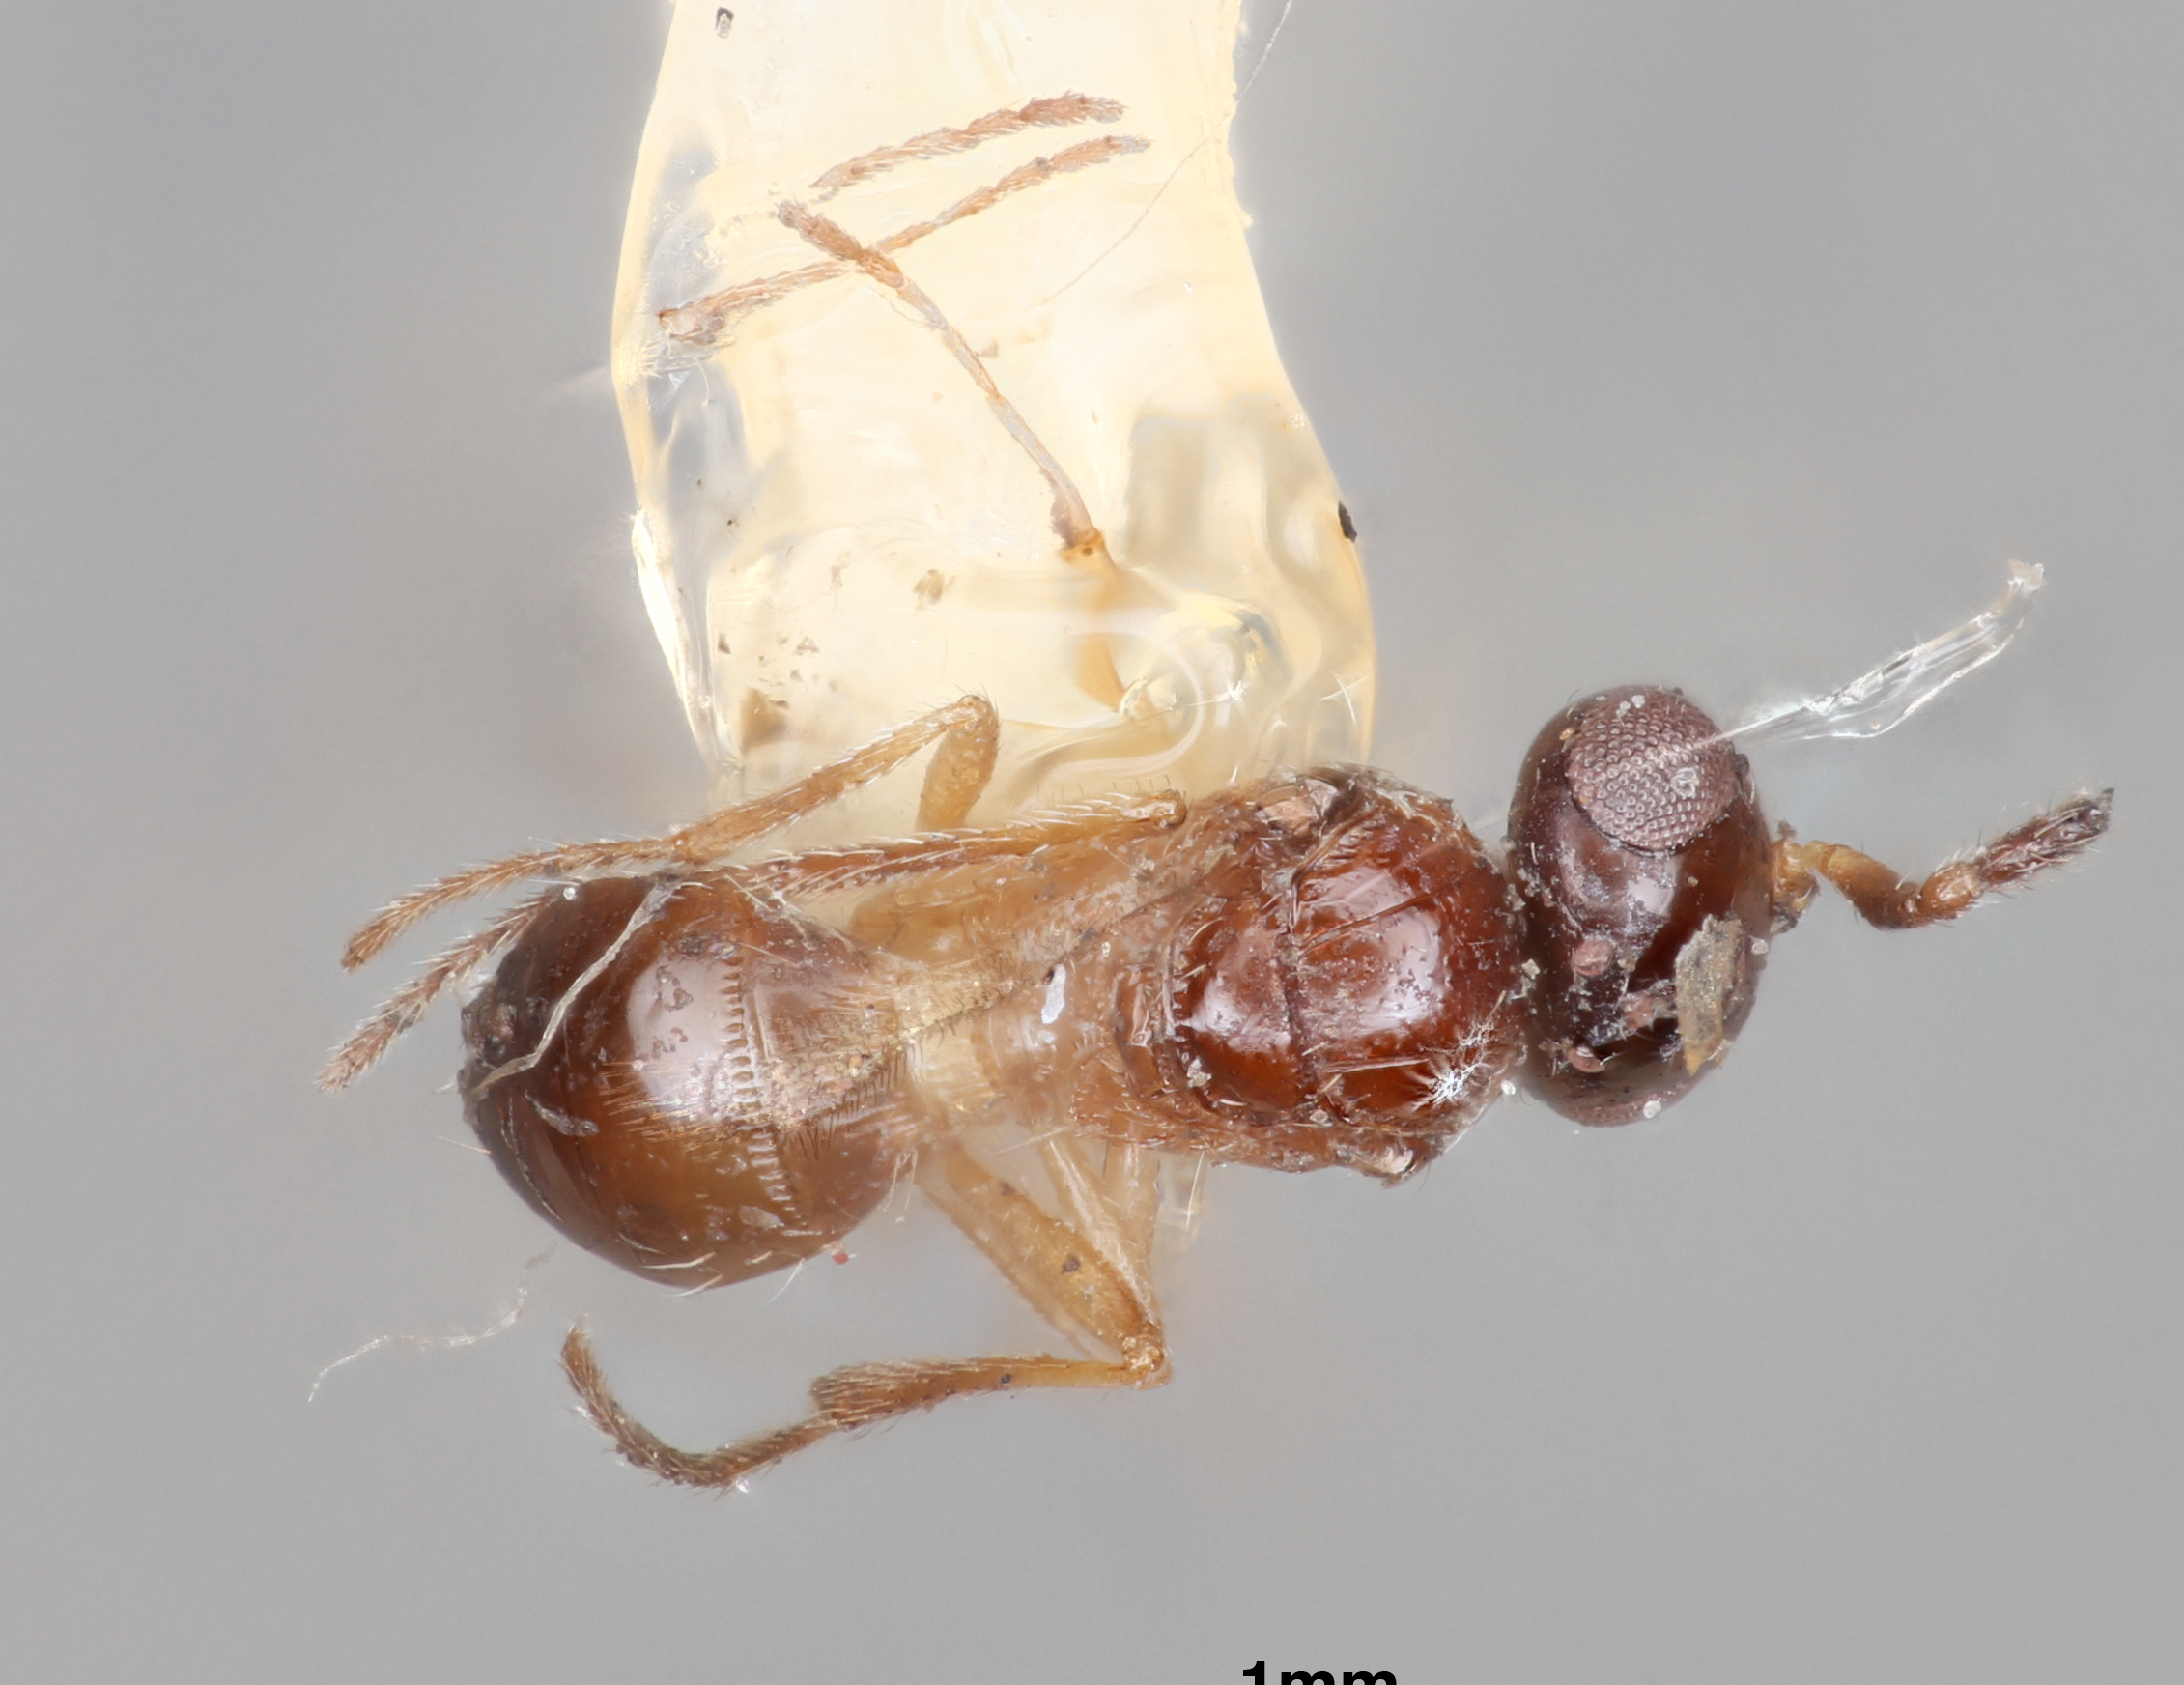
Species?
Trisacantha atturensis
